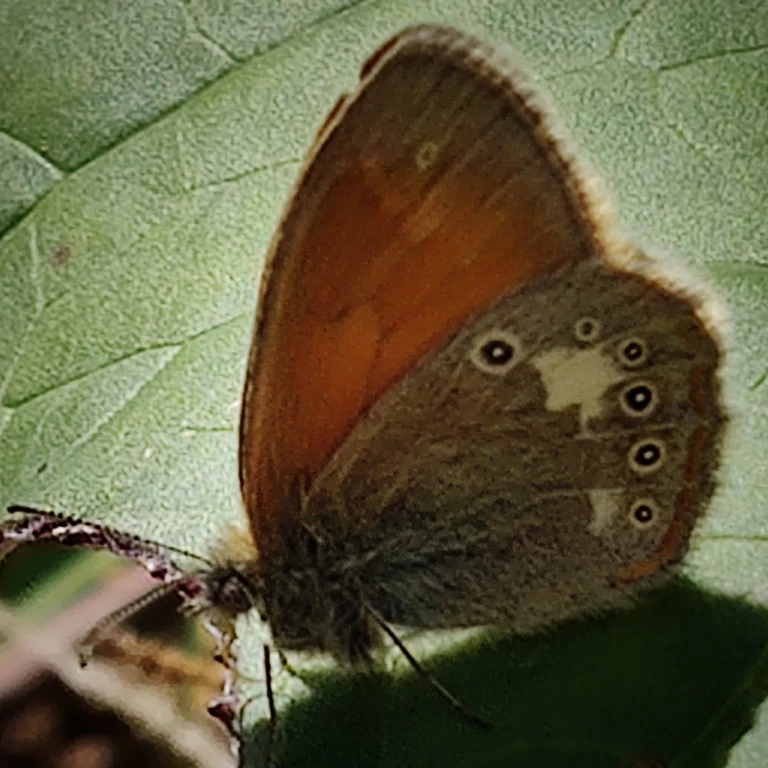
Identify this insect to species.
Coenonympha glycerion (also Coenonympha iphis)
